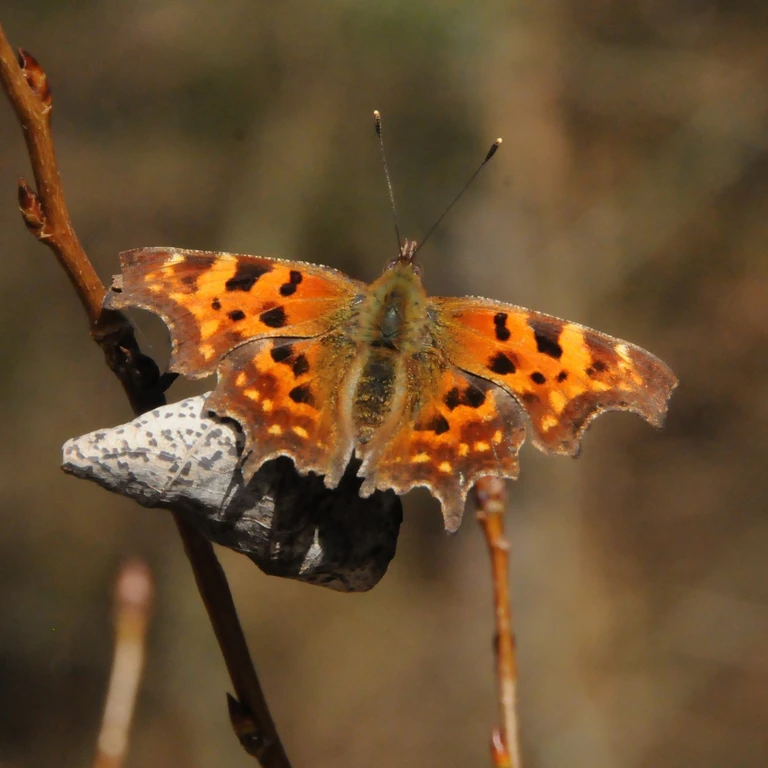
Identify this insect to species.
Polygonia c-album
